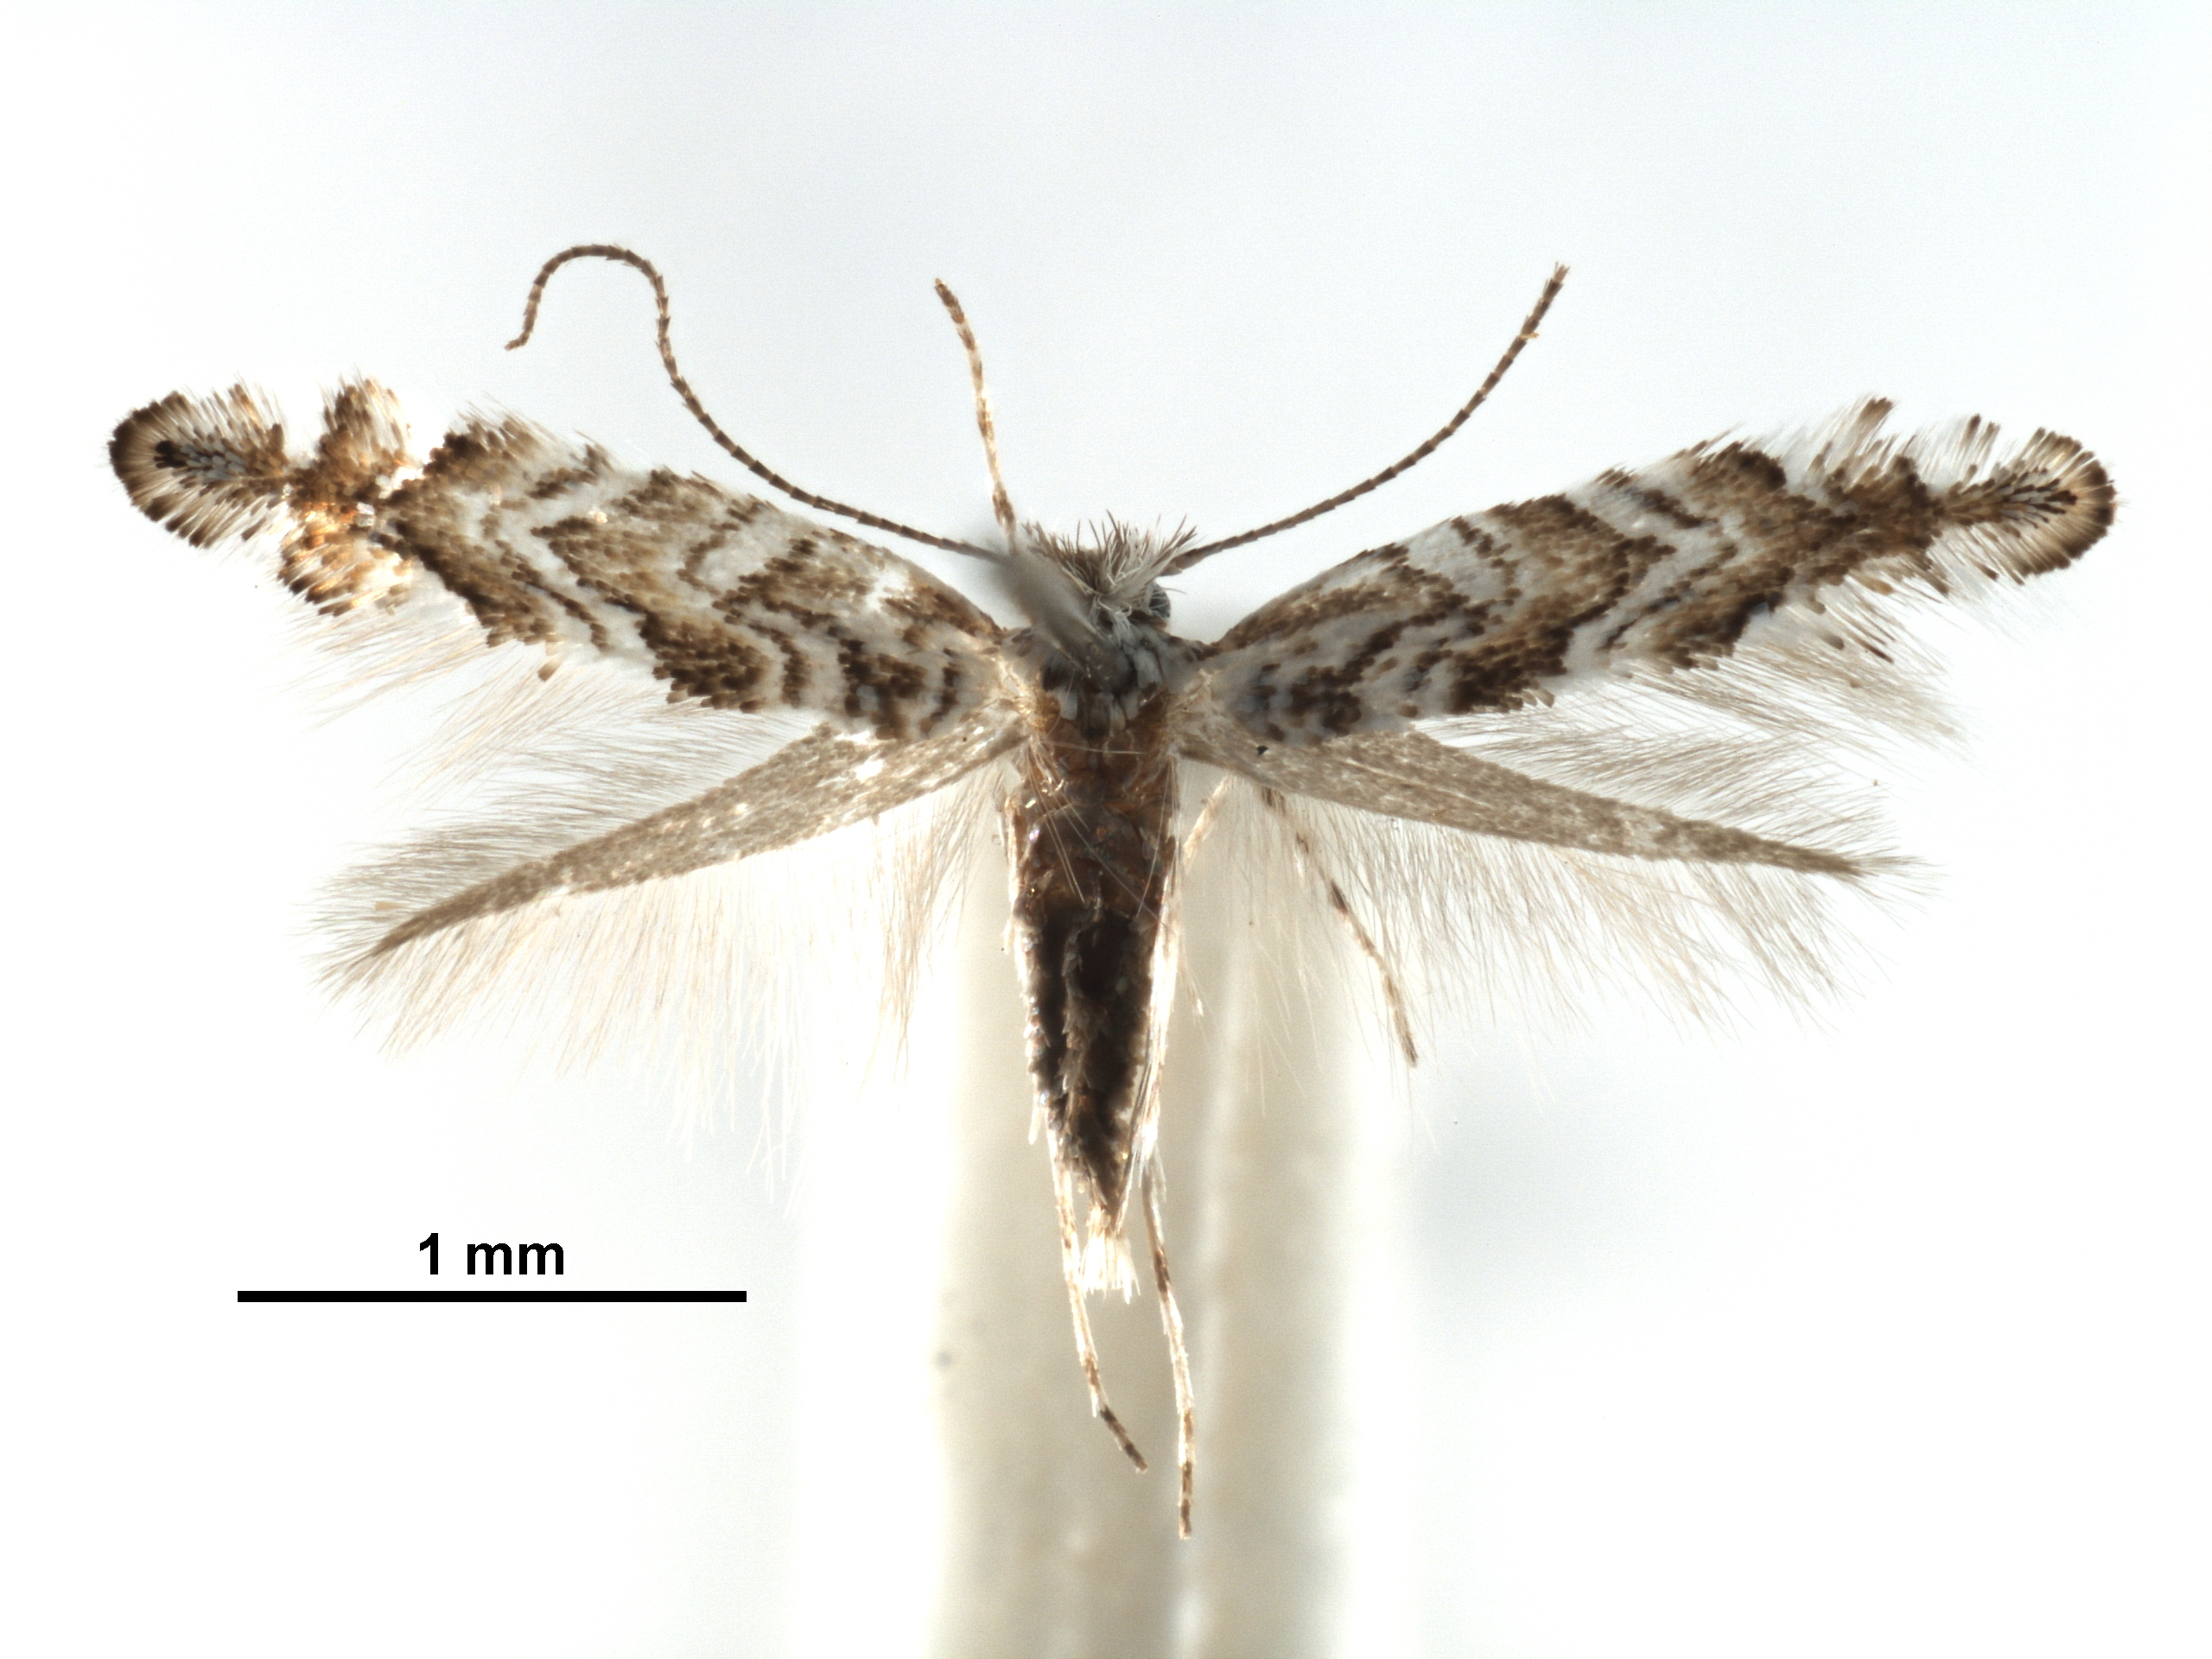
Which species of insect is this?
Phyllonorycter helianthemella
